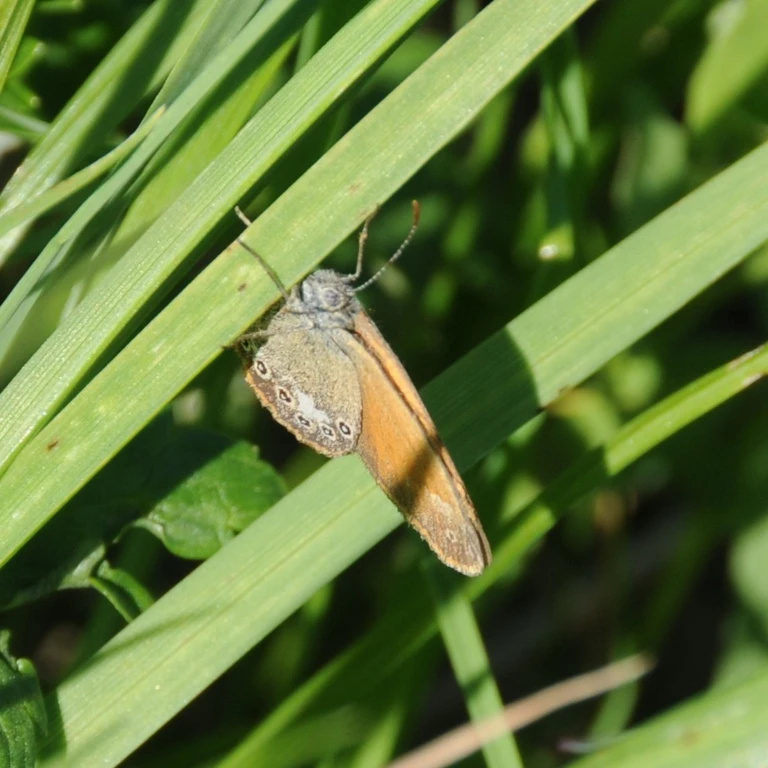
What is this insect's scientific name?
Coenonympha glycerion (also Coenonympha iphis)
